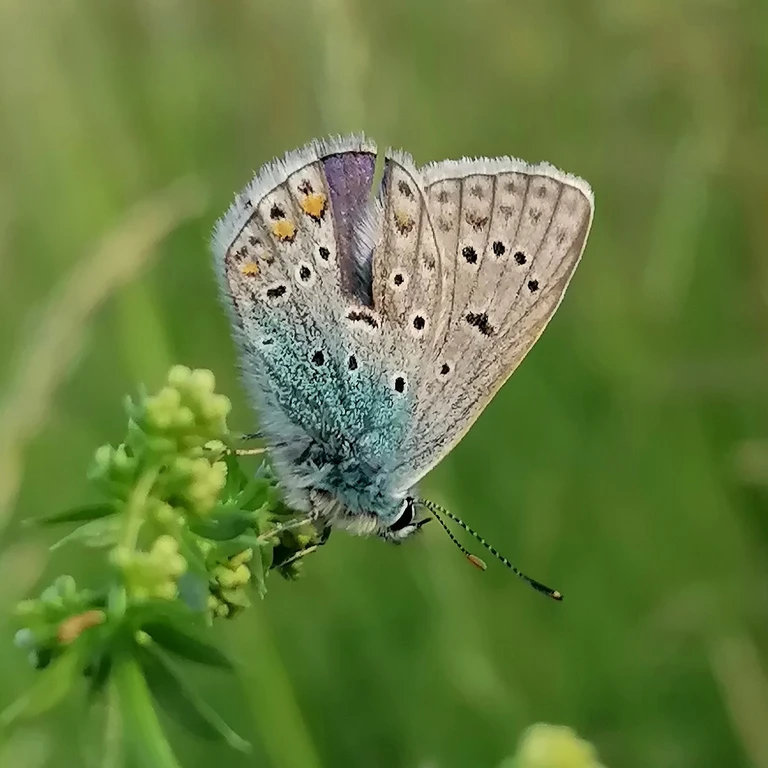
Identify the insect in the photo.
Polyommatus icarus
